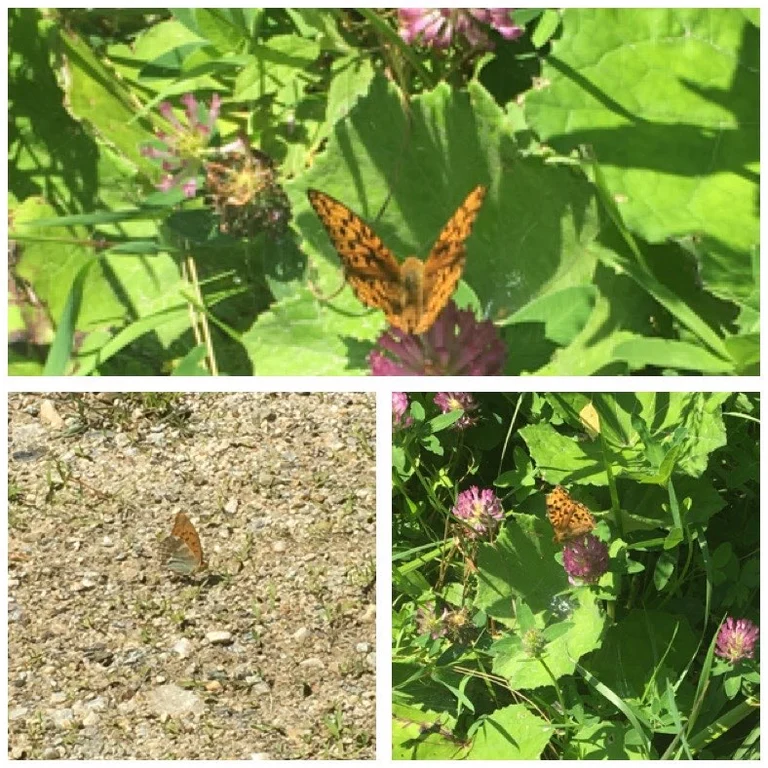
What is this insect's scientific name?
Argynnis paphia
